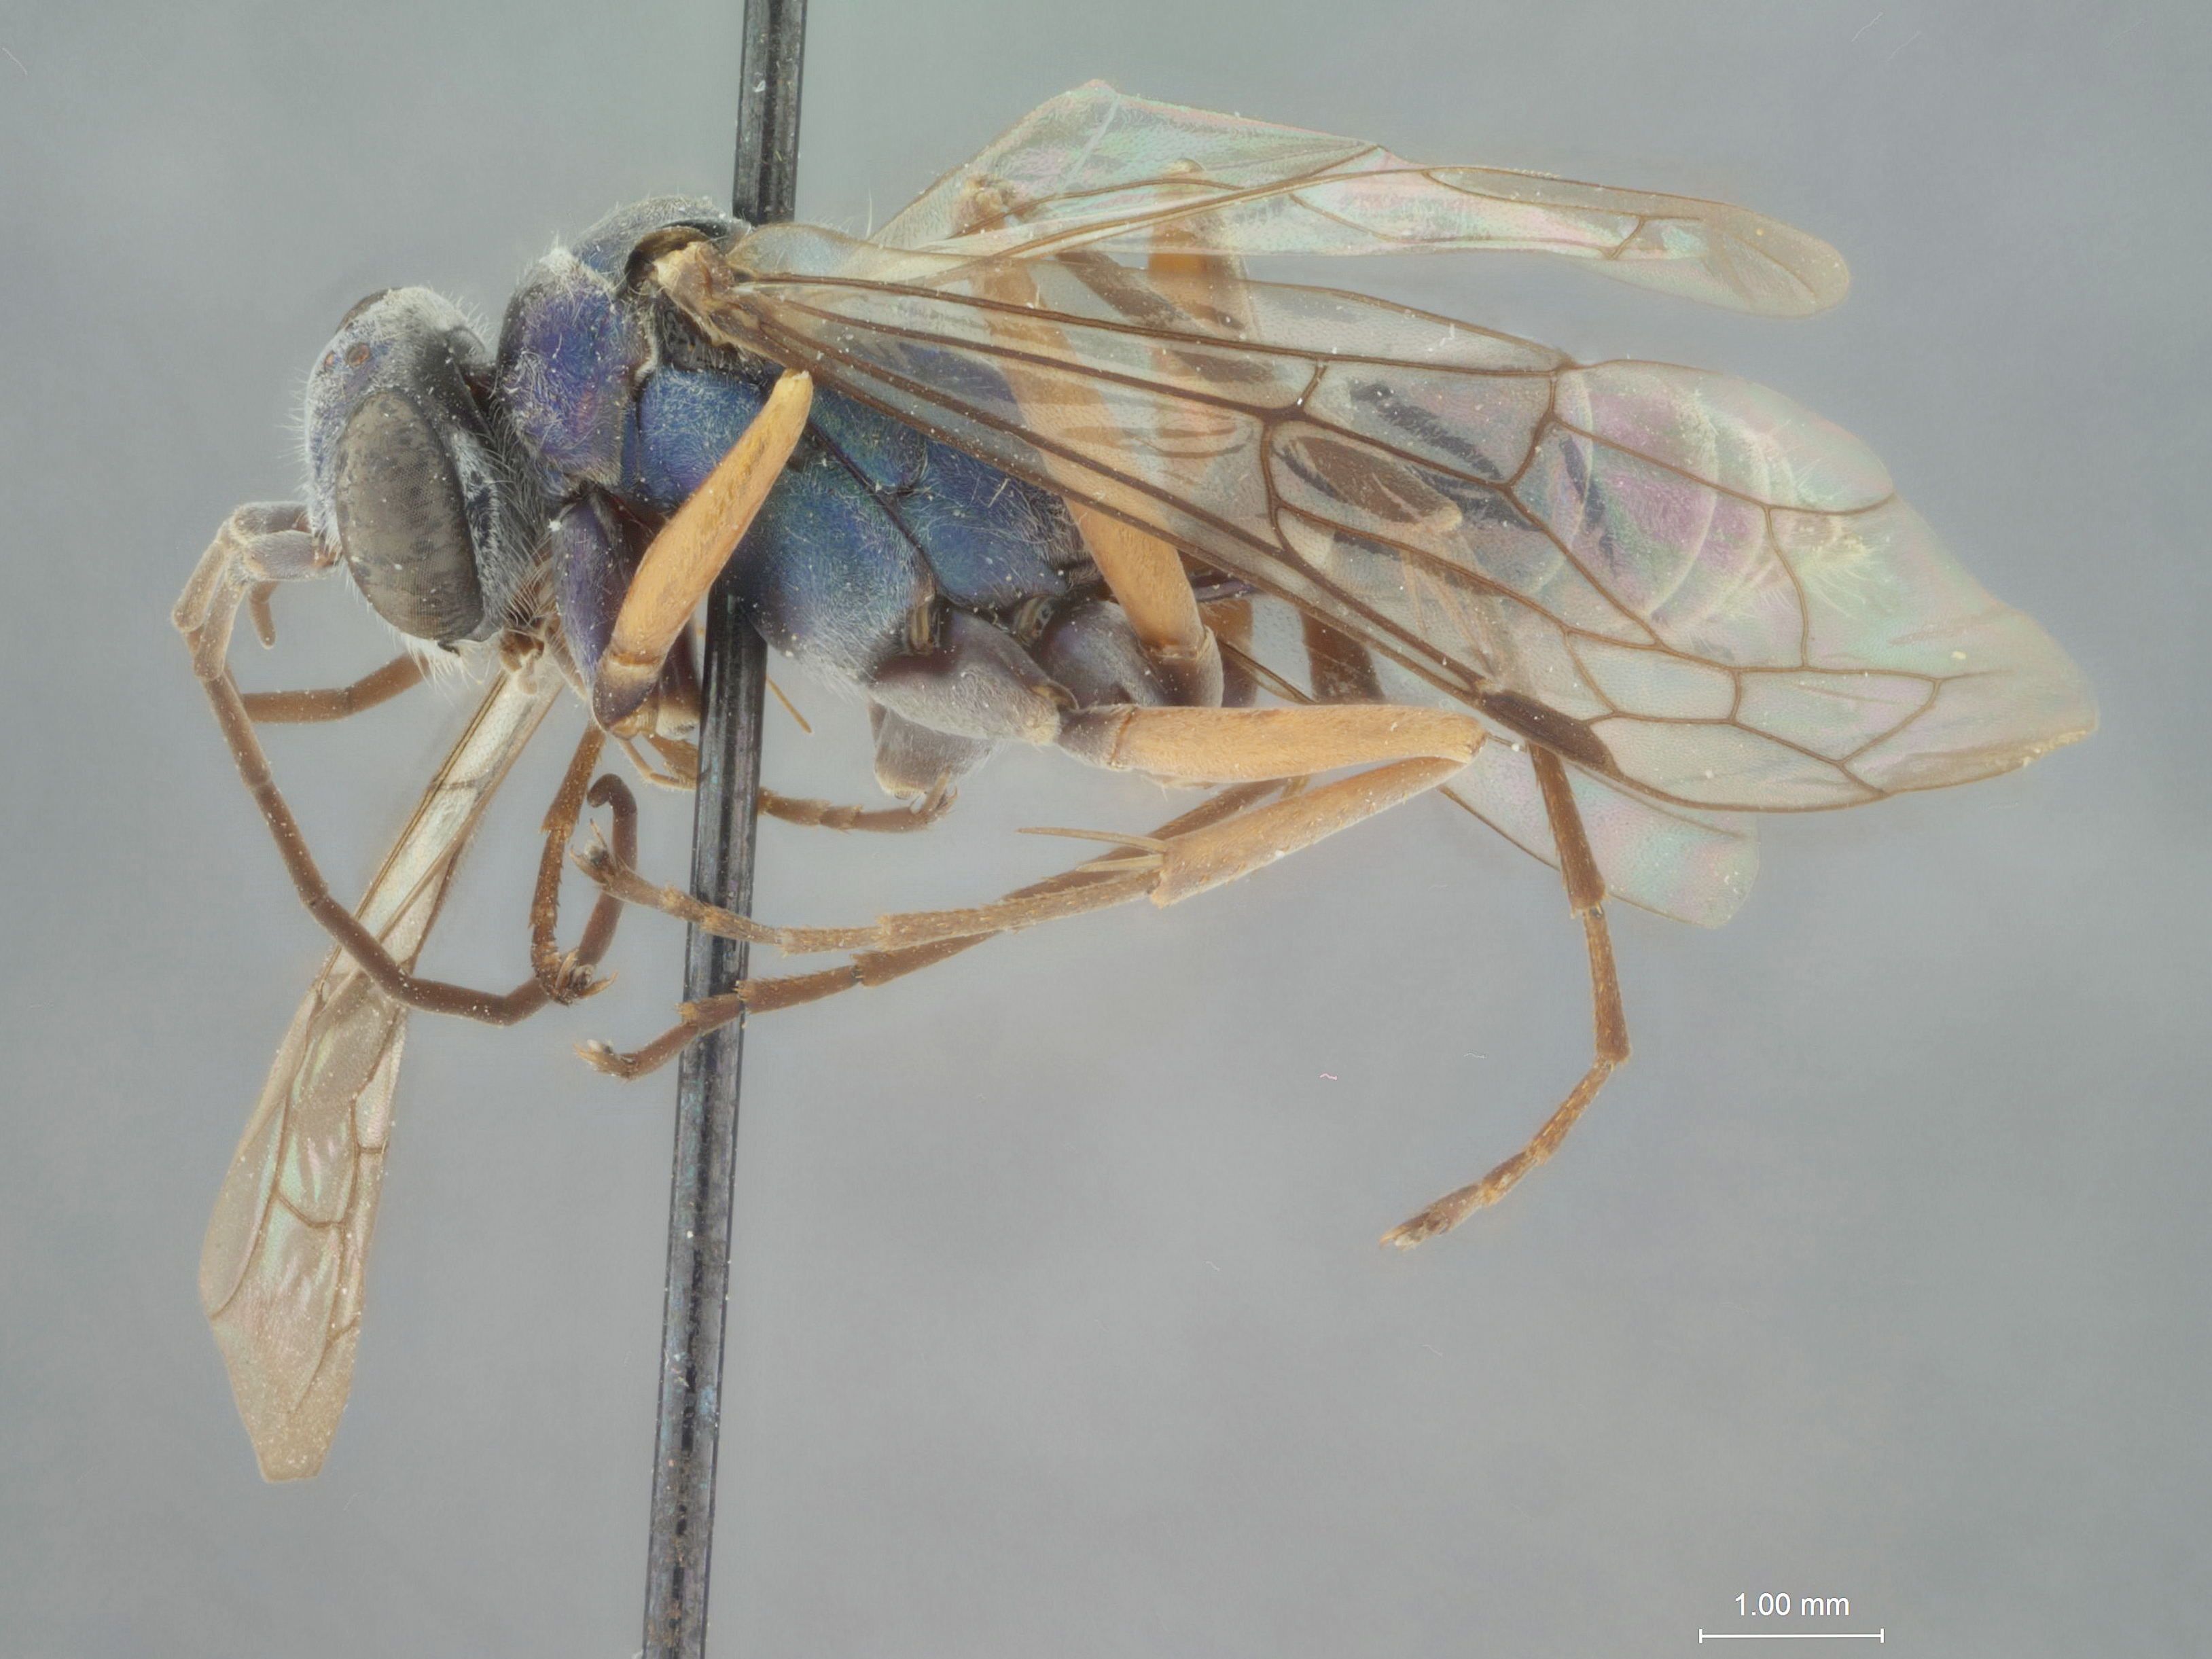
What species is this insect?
Auplopus puniceus
